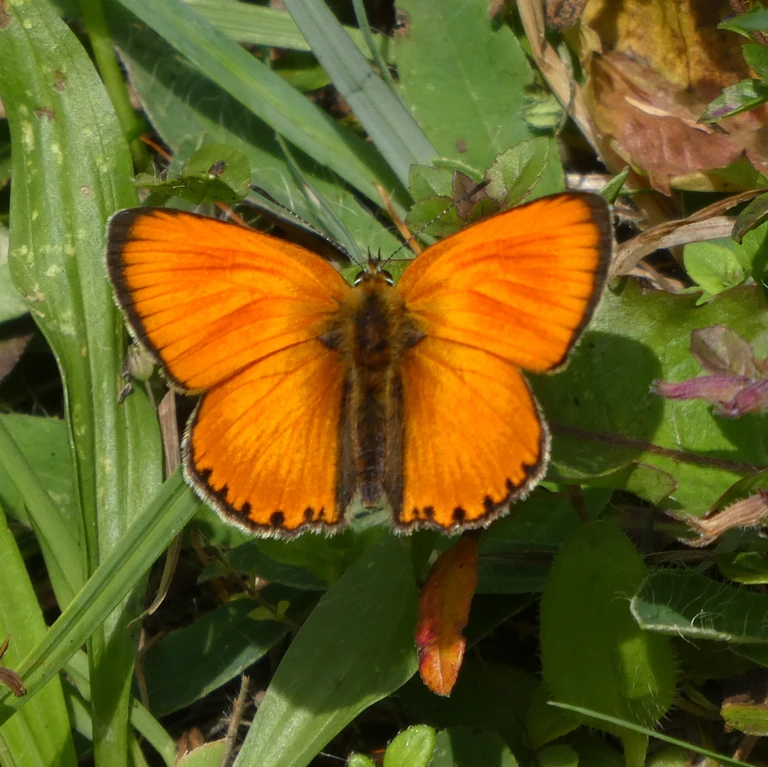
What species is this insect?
Lycaena virgaureae
